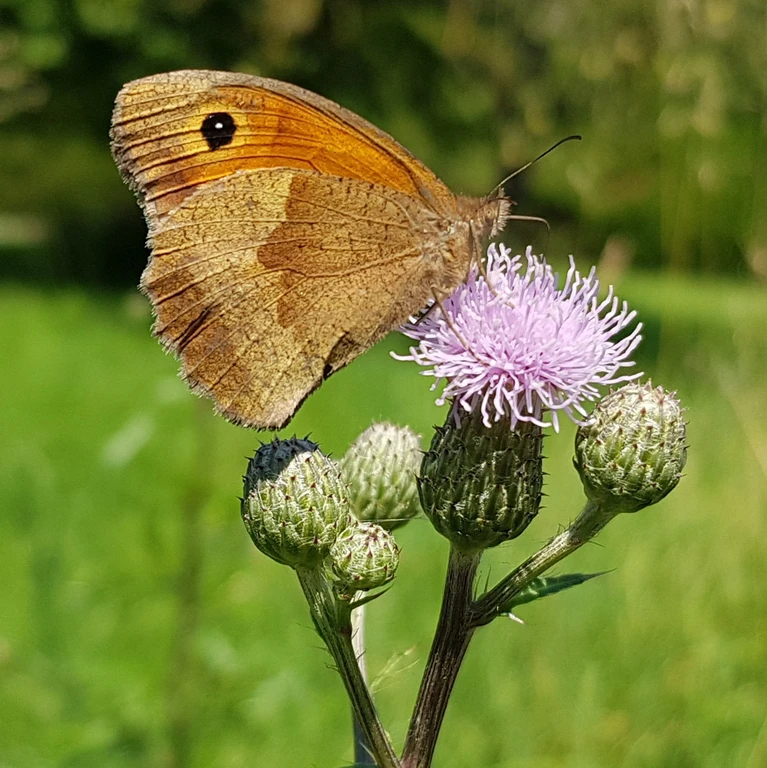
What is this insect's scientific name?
Maniola jurtina
